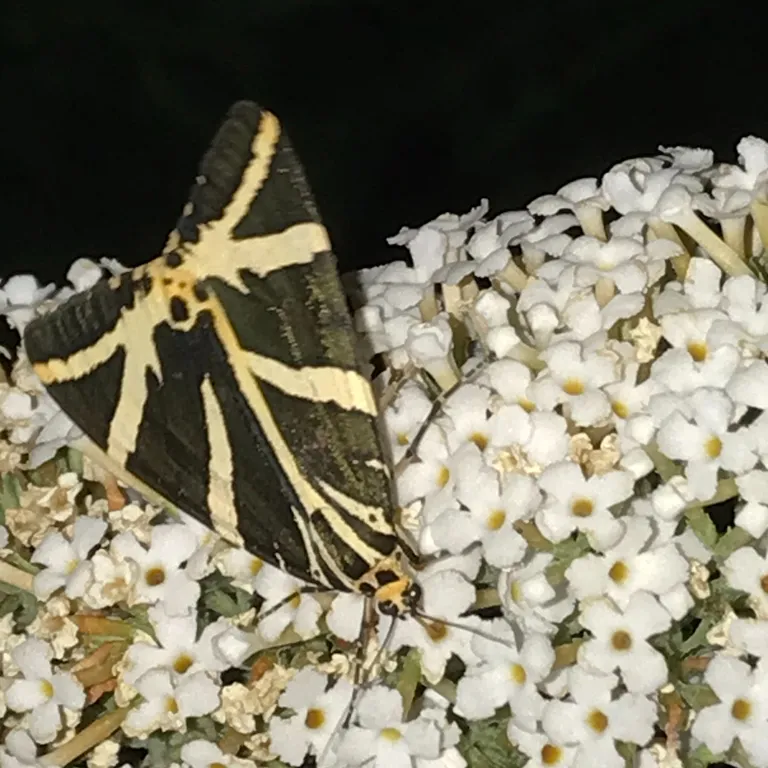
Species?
Euplagia quadripunctaria
